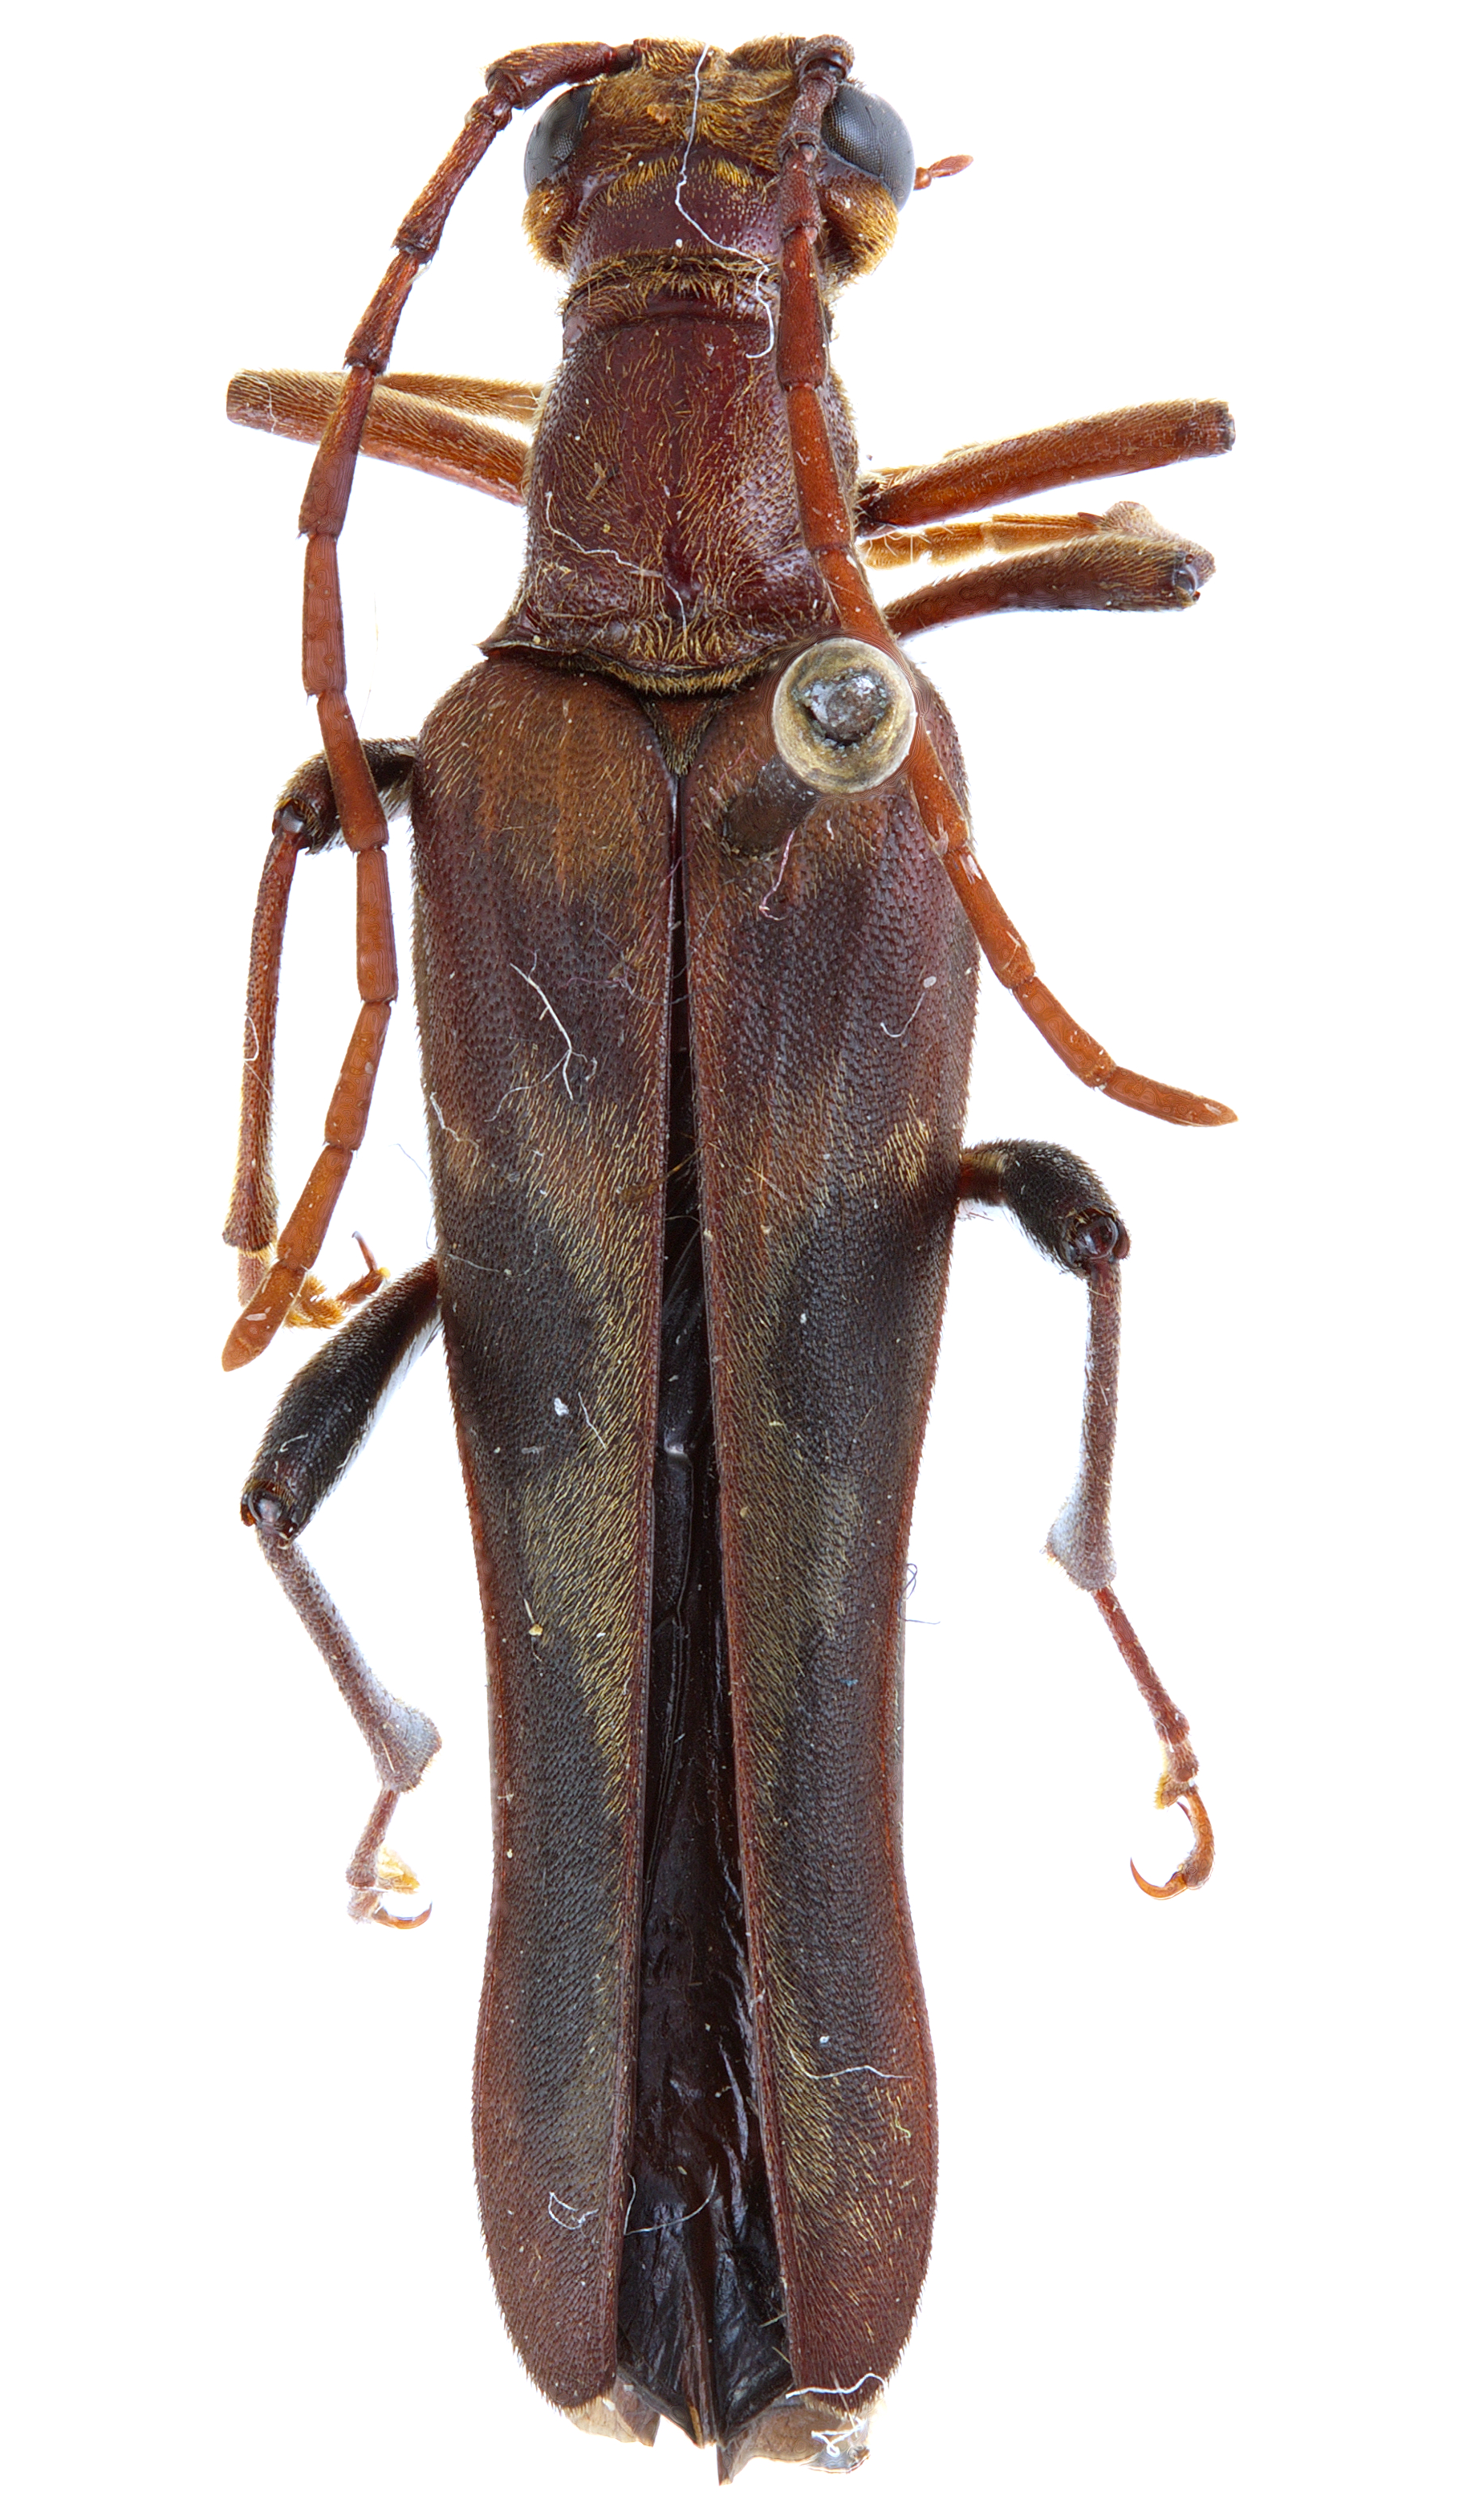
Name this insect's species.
Bellamira scalaris
